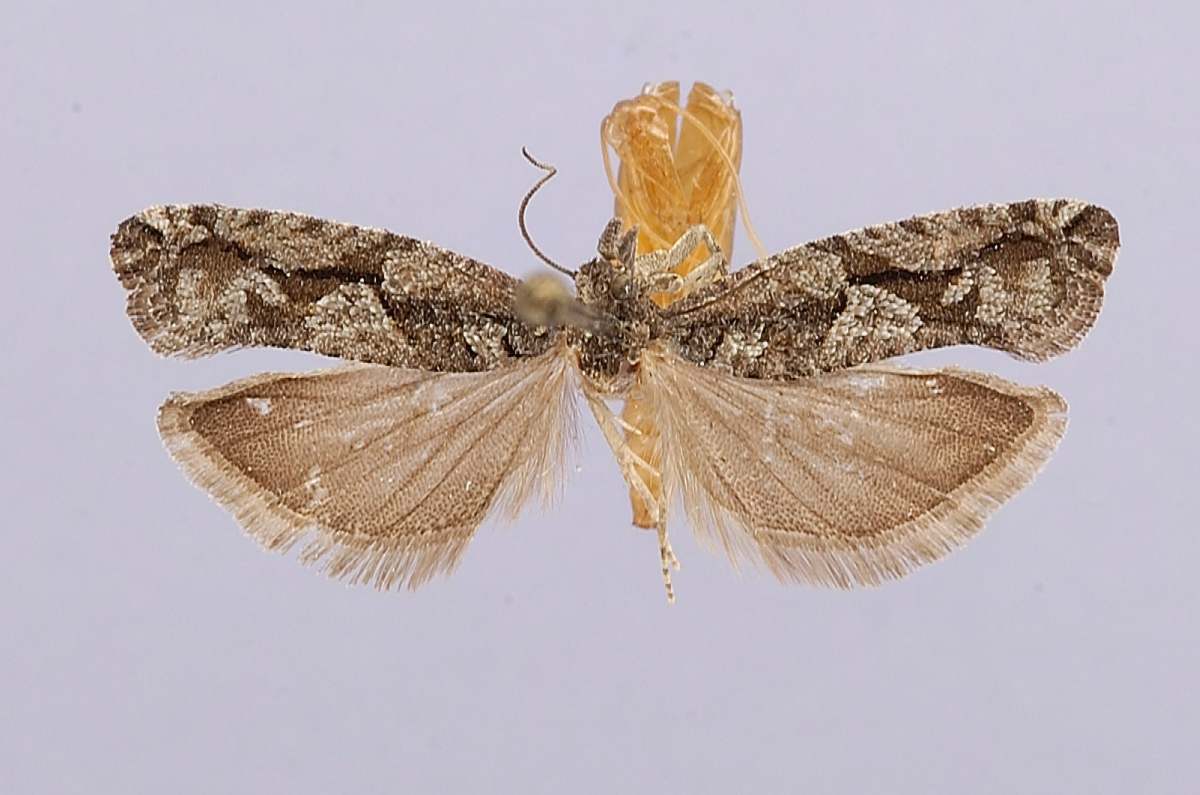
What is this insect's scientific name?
Eucosma cercocarpana
